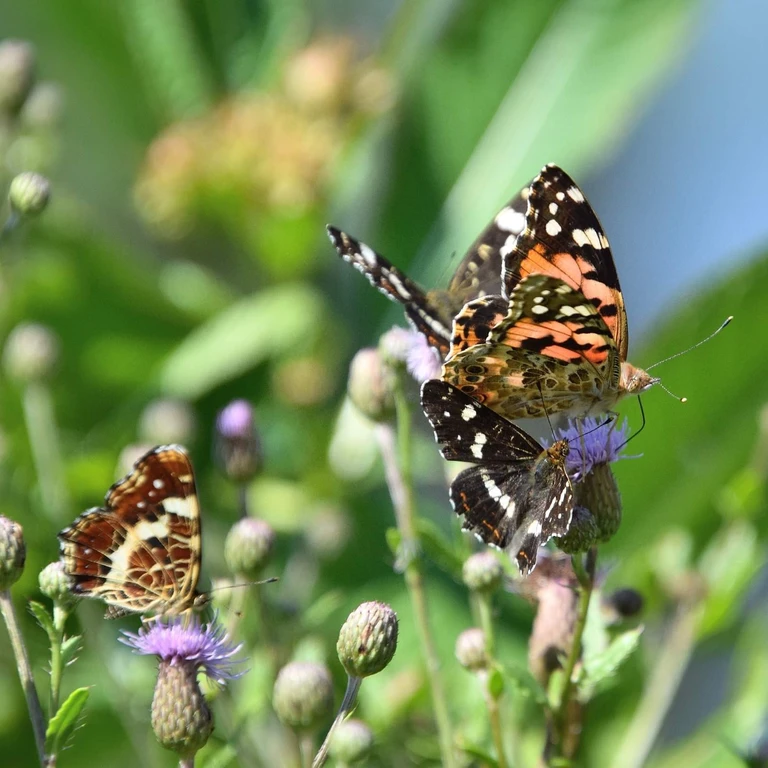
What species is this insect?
Araschnia levana
